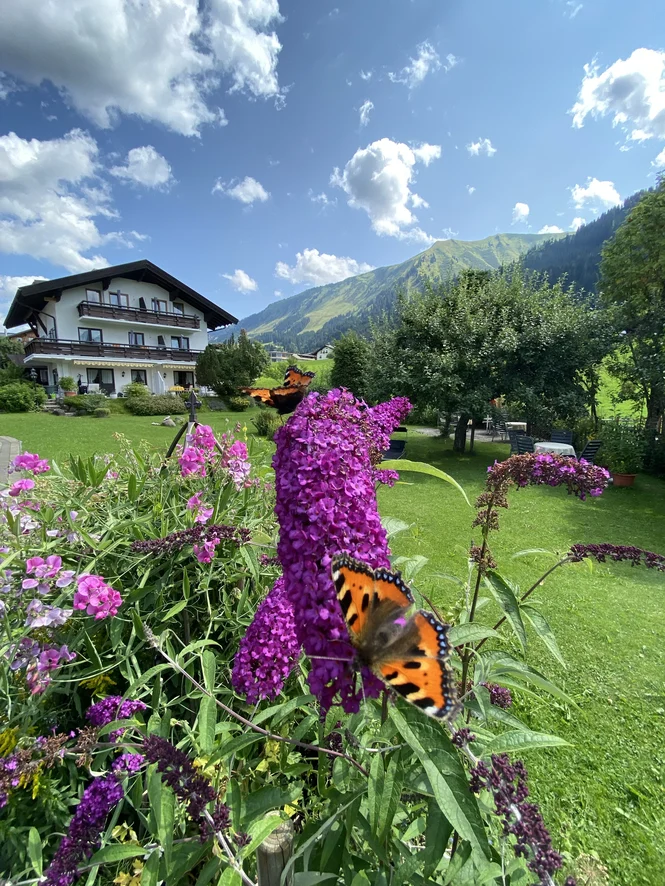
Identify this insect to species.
Aglais urticae
